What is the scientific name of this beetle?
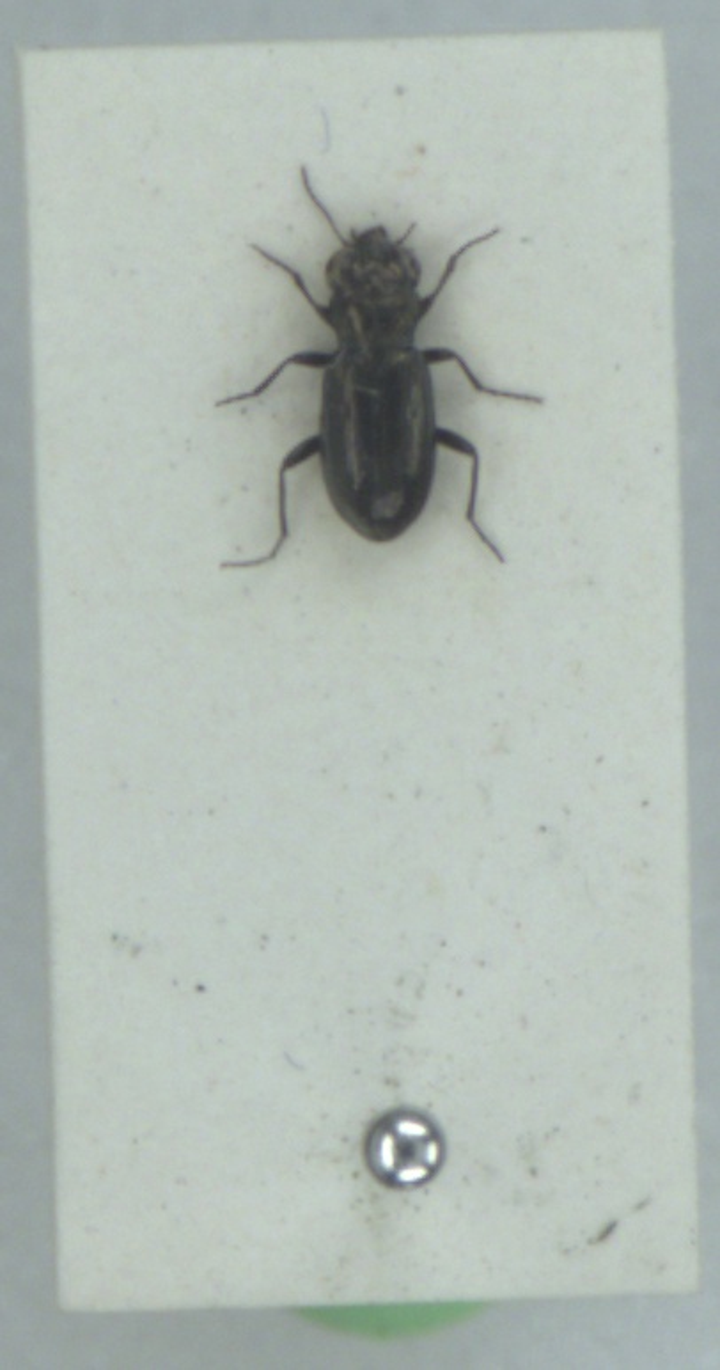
Notiophilus aquaticus
